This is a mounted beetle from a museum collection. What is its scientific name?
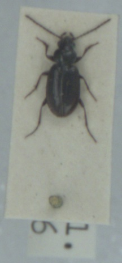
Bembidion aeneum
